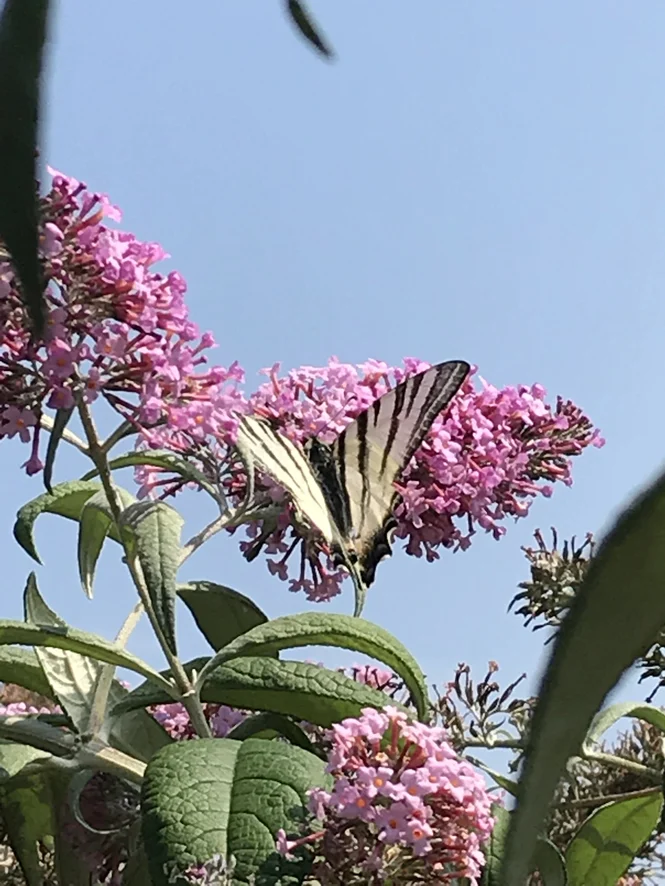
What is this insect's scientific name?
Iphiclides podalirius
